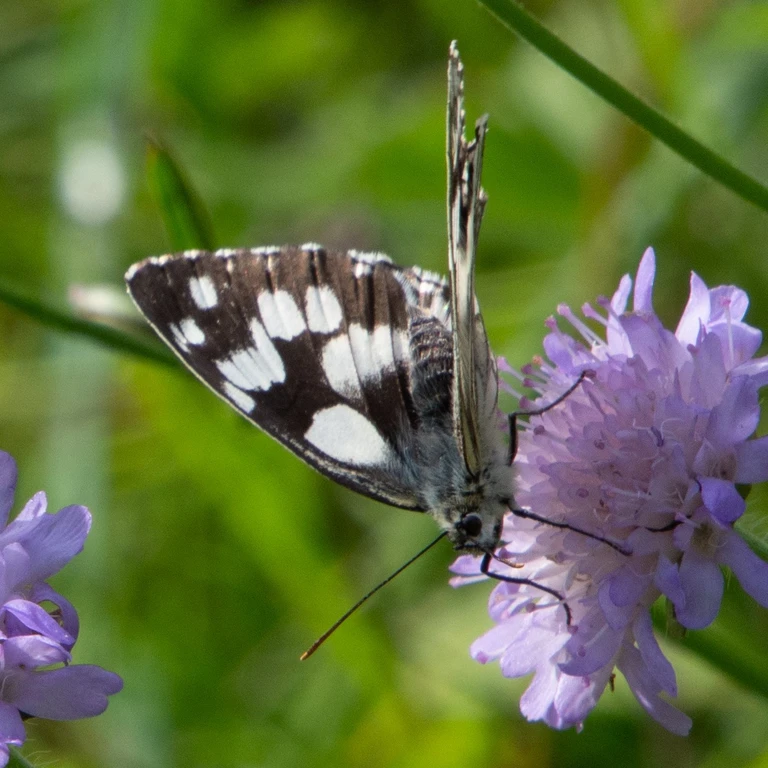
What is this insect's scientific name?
Melanargia galathea
